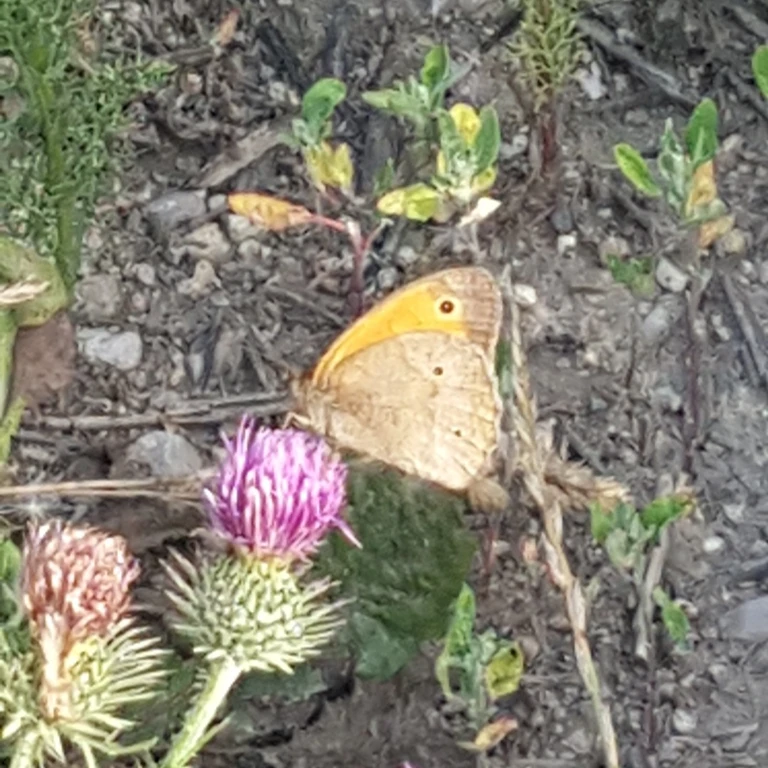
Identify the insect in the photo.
Maniola jurtina
